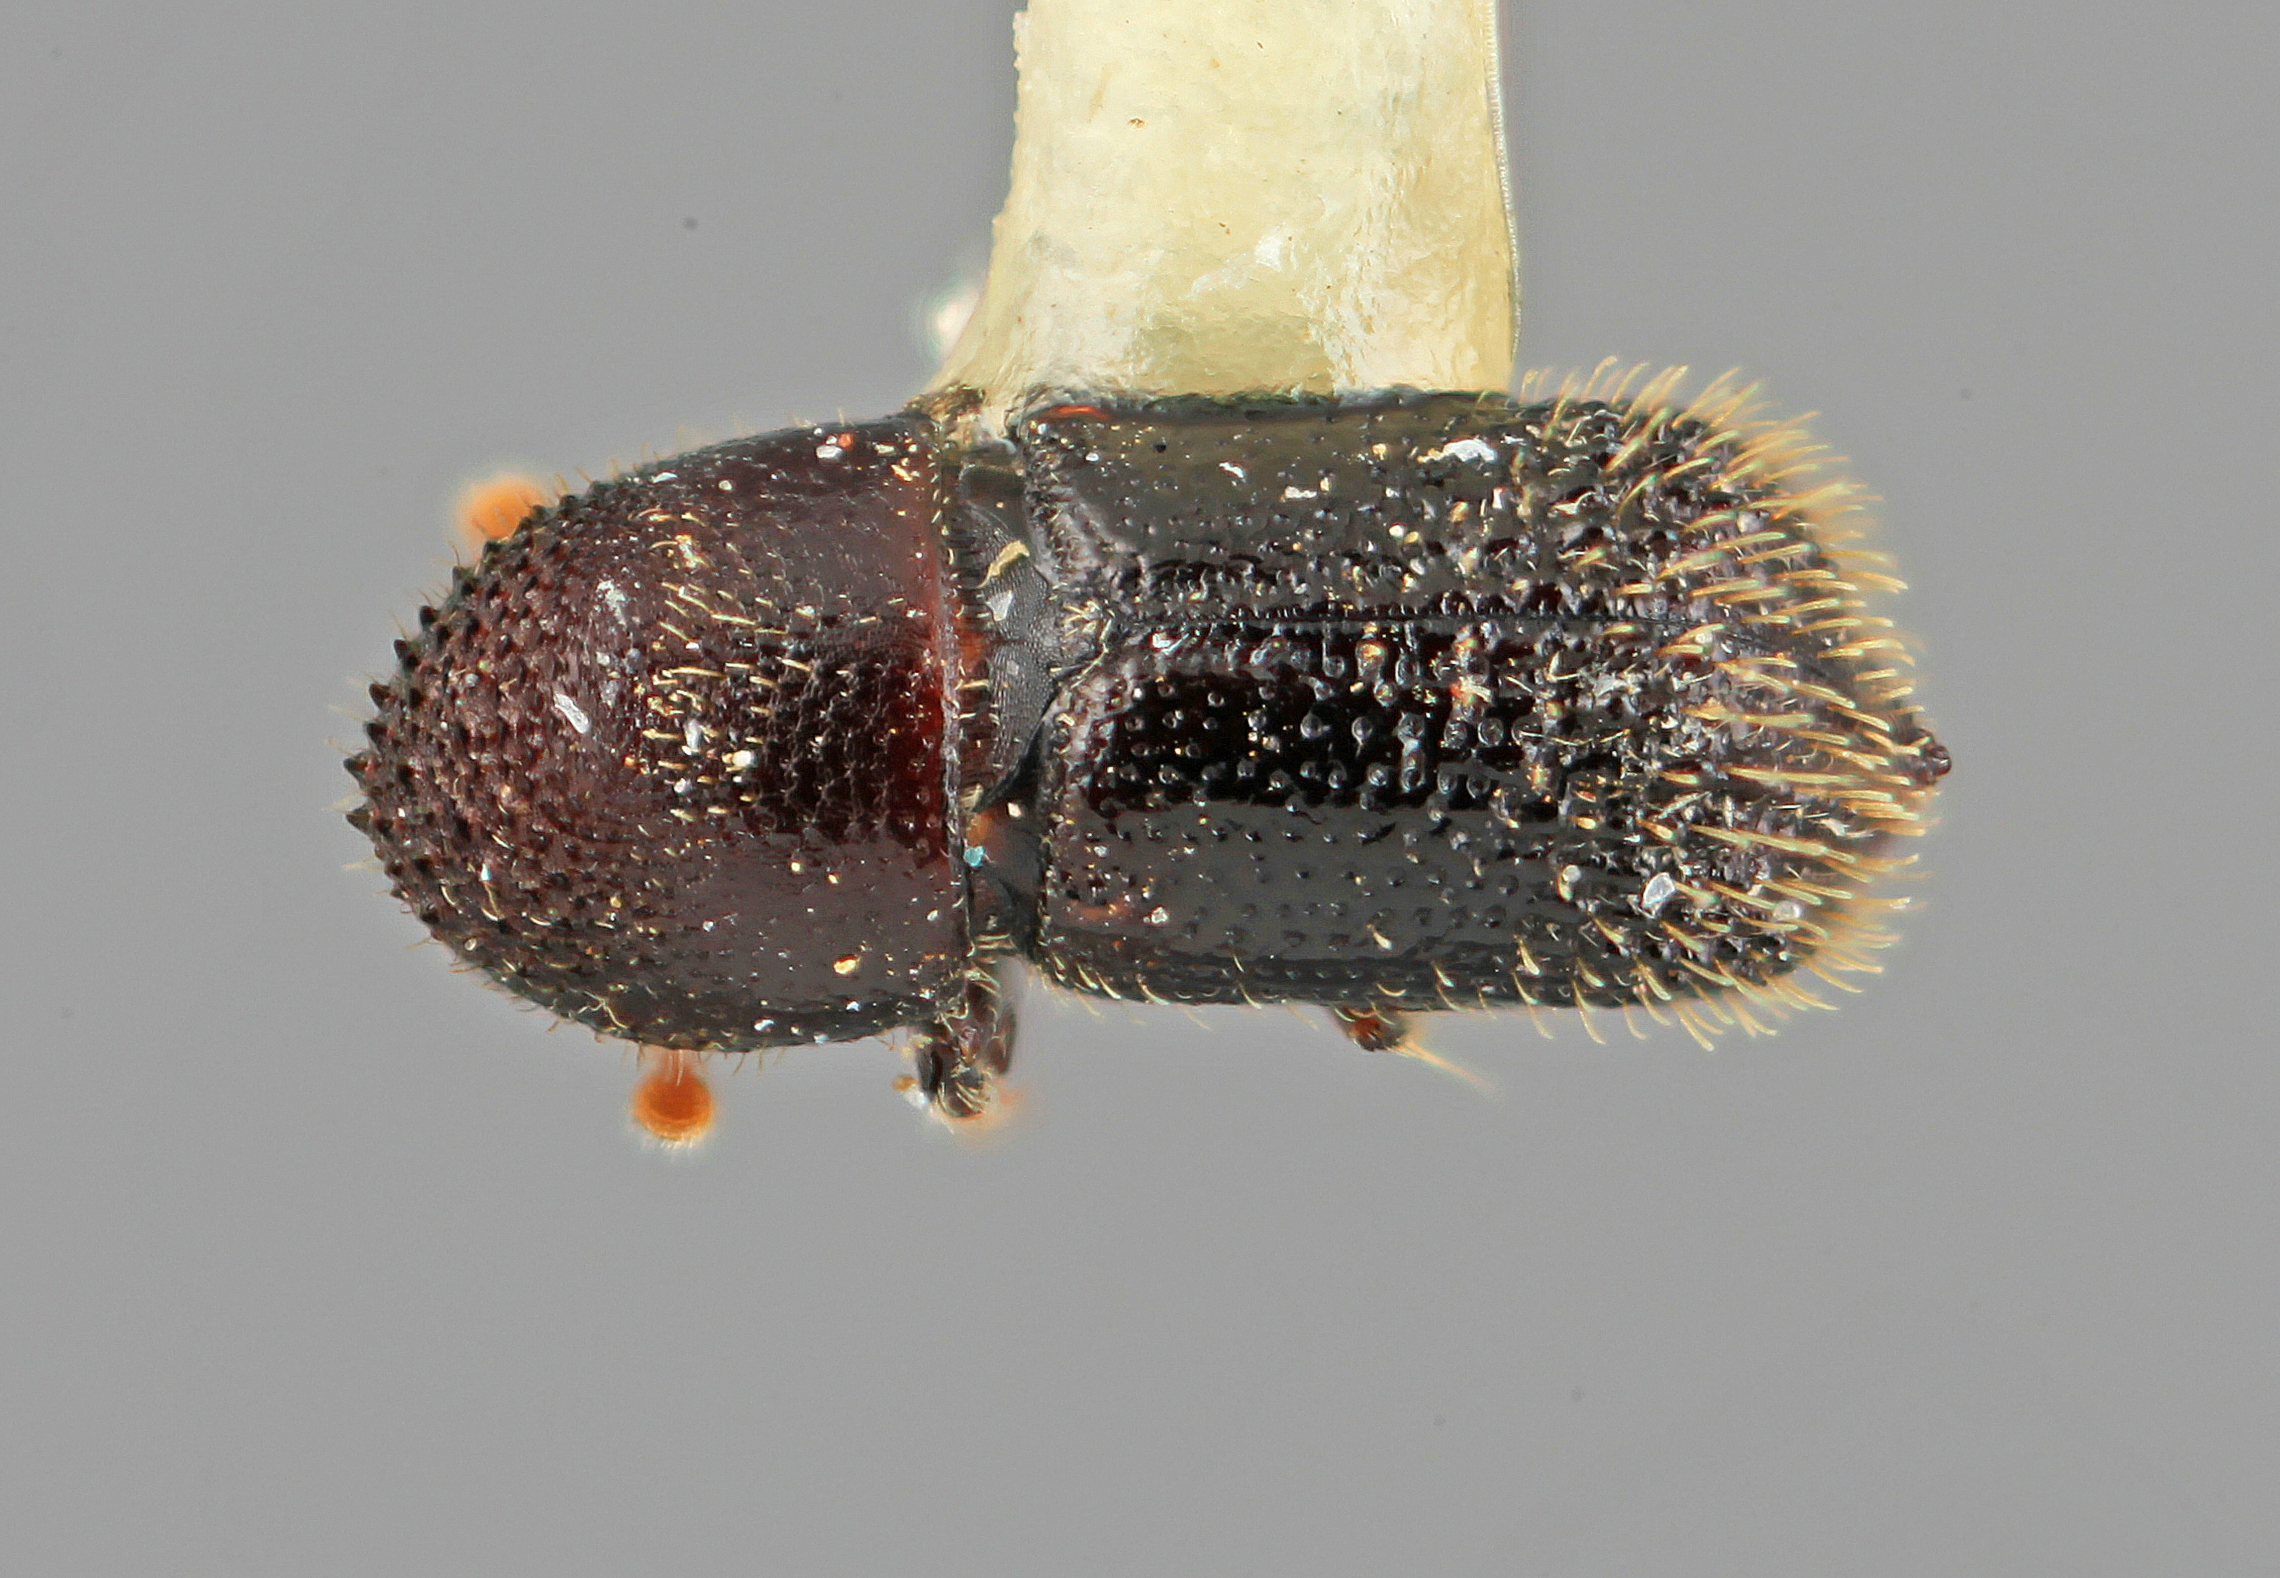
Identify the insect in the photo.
Hylocurus nodifer
